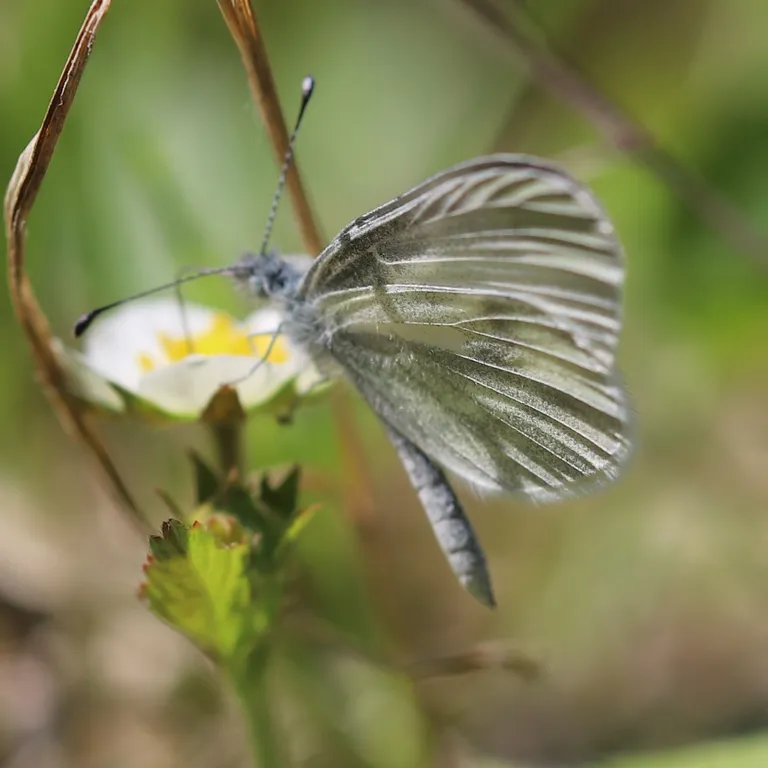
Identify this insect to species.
Leptidea sinapis/juvernica
